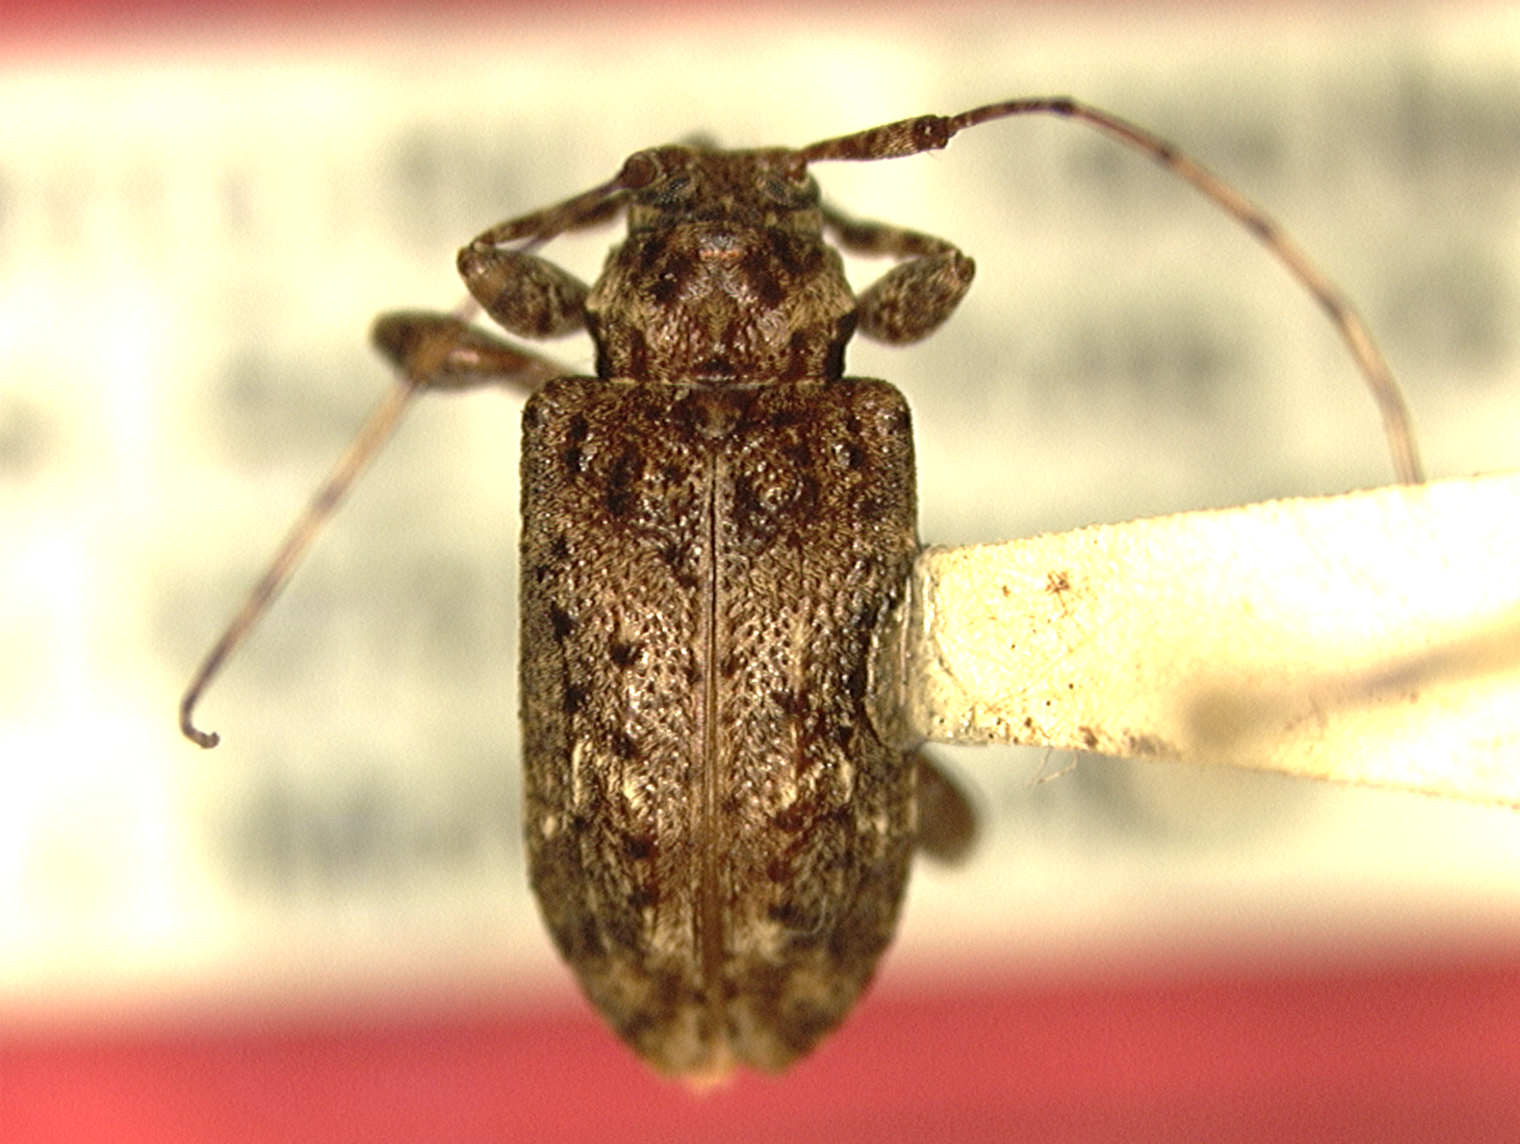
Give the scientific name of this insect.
Leptostylopsis yukiyu
